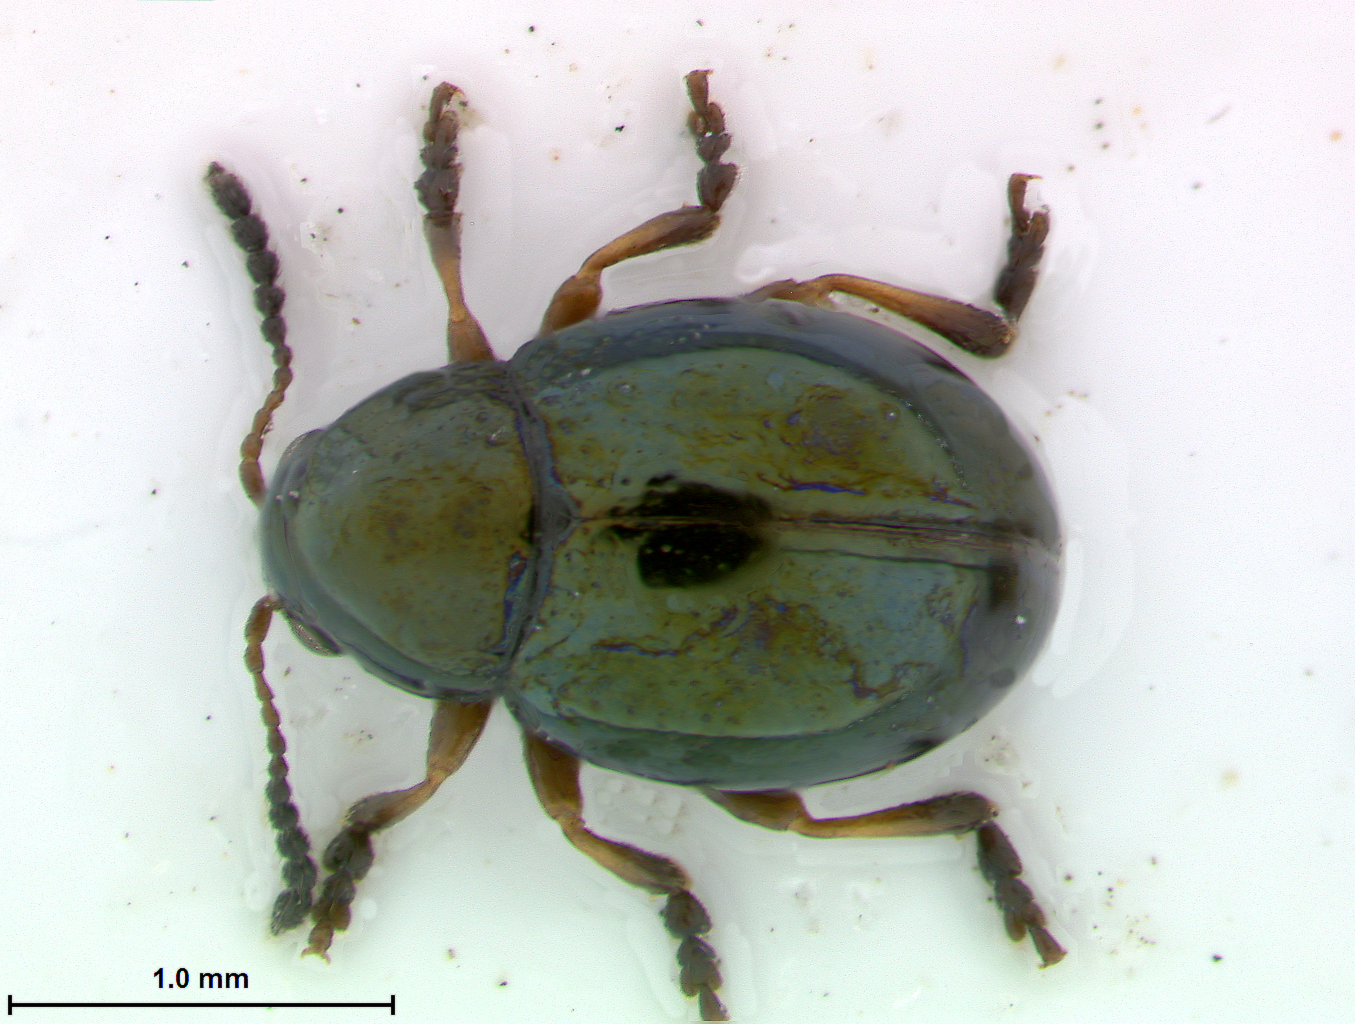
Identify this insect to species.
Phaelota saluki
